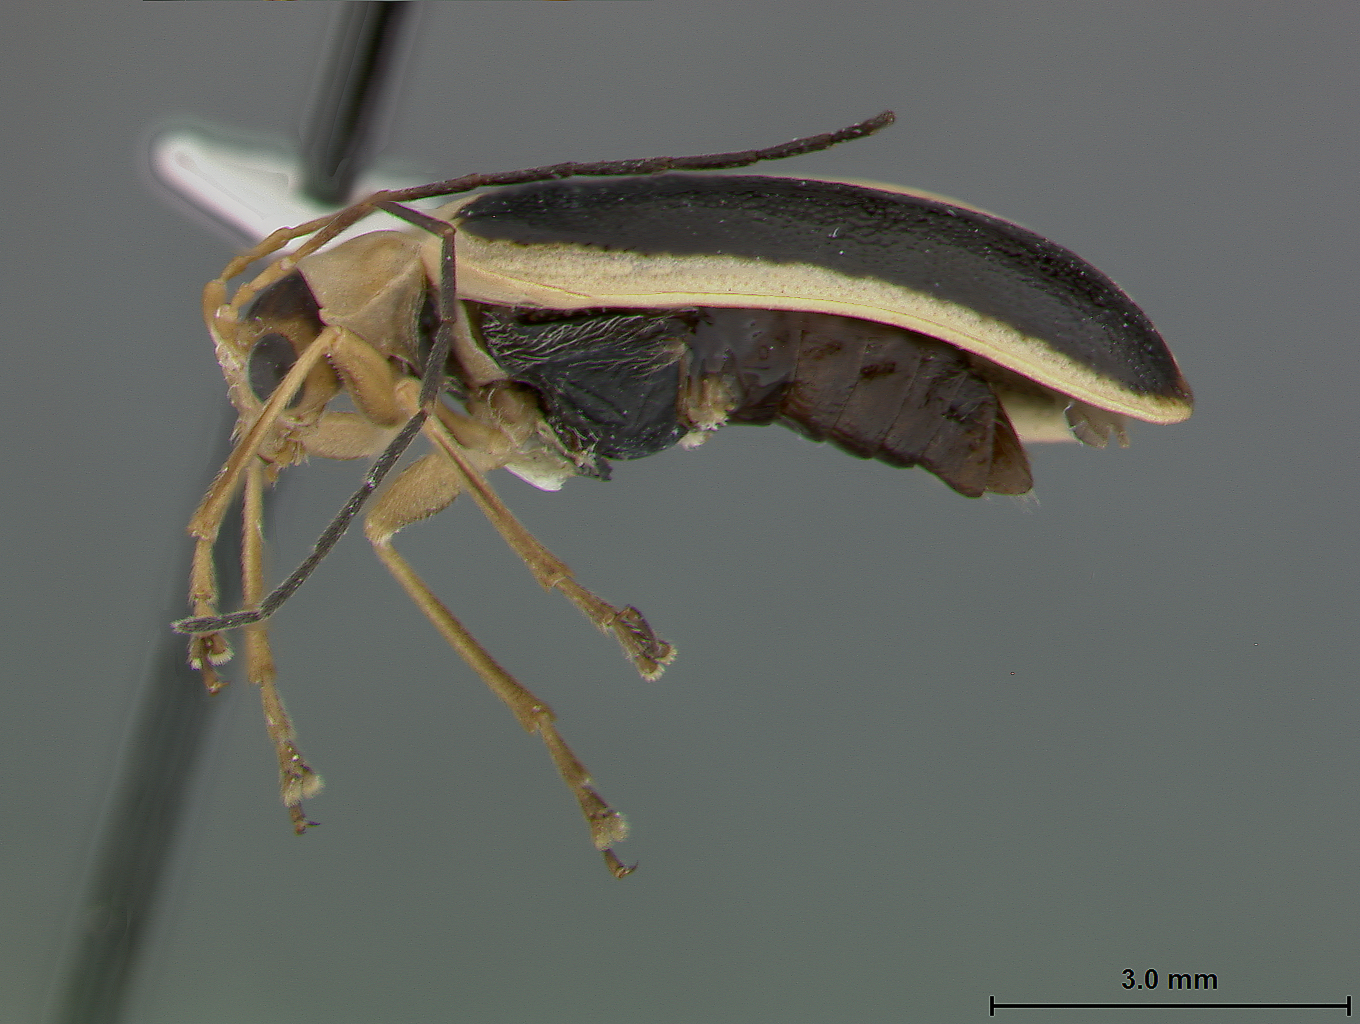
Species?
Mimastra grahami
